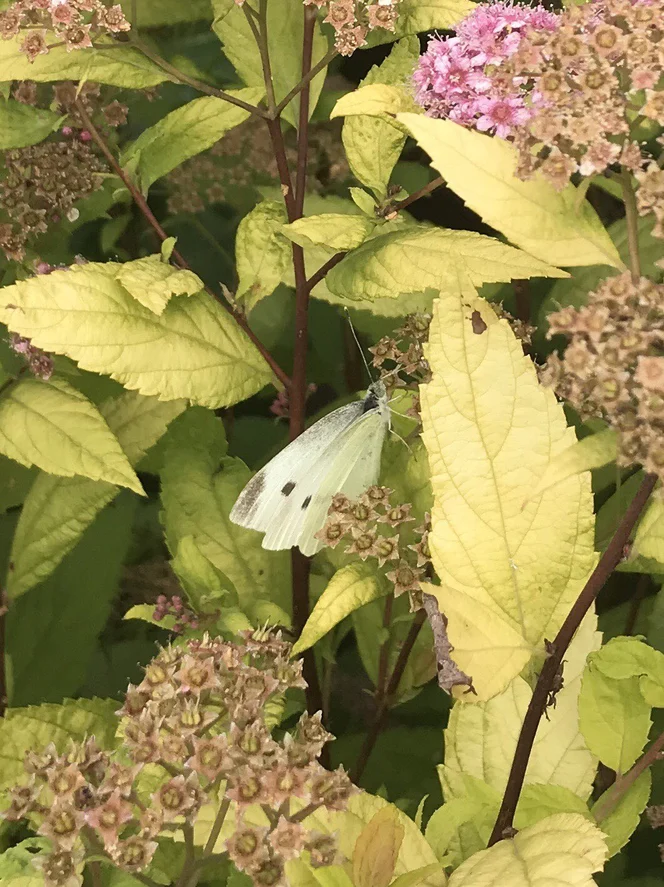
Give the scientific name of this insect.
Pieris rapae
